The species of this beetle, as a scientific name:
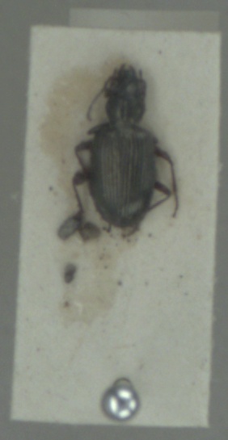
Bembidion tetracolum
